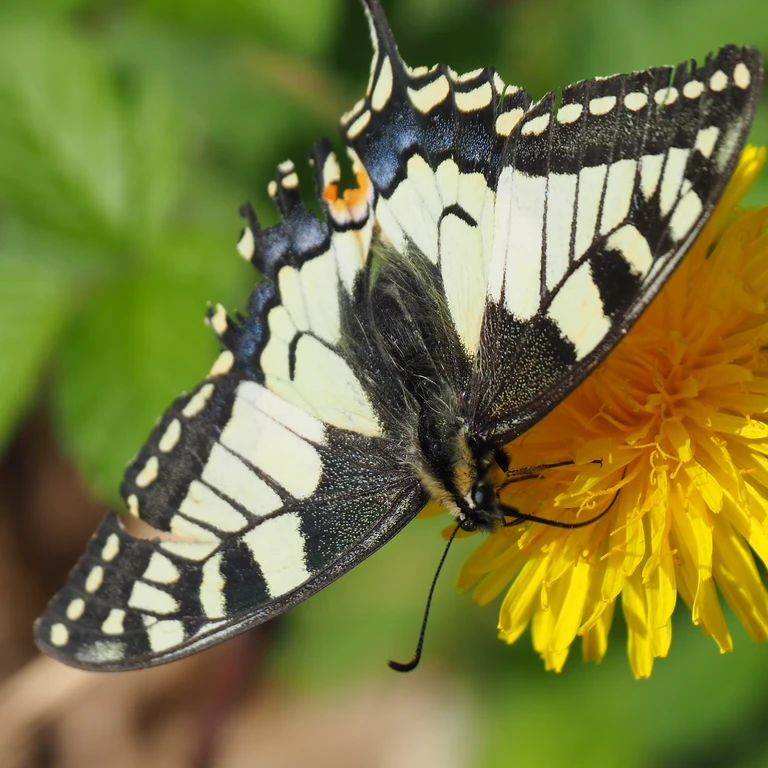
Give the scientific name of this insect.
Papilio machaon
